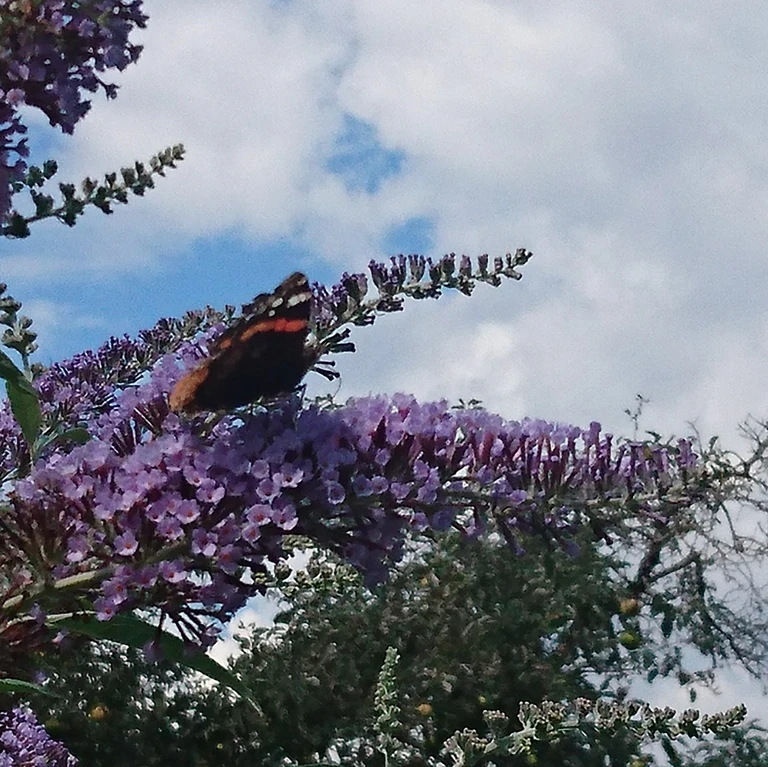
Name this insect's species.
Vanessa atalanta
